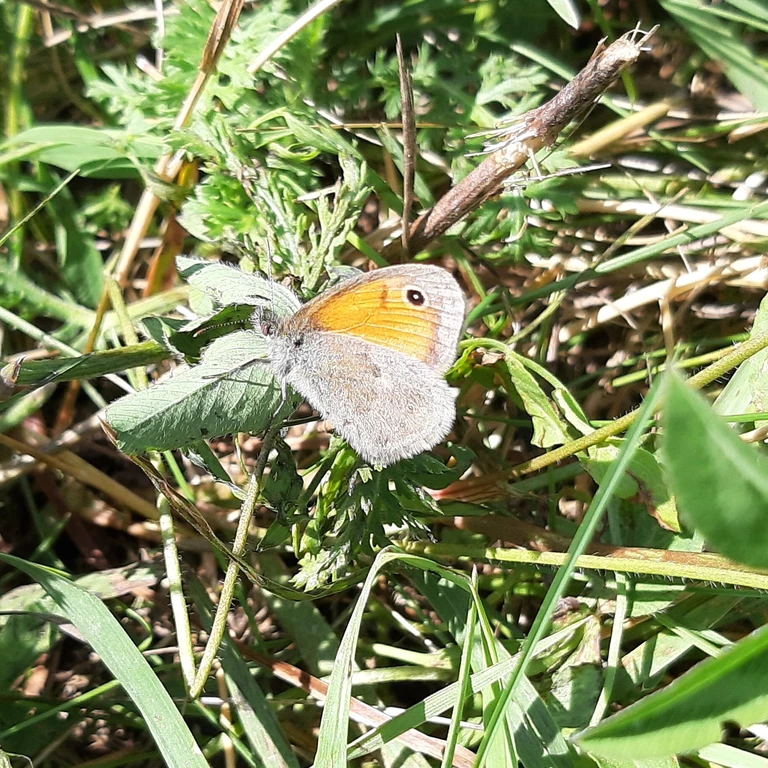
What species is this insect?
Coenonympha pamphilus
